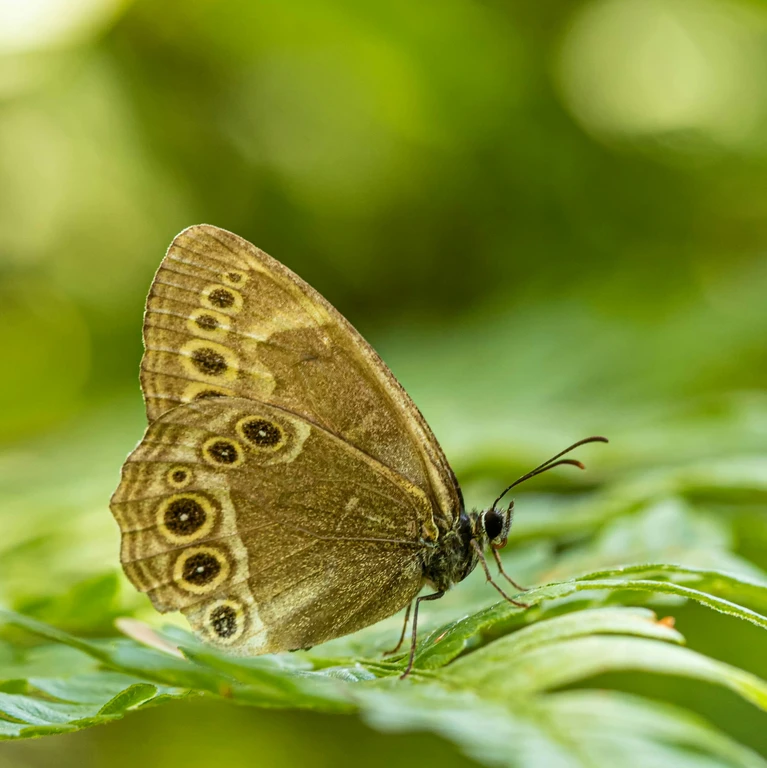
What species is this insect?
Lopinga achine (also Pararge achine)
